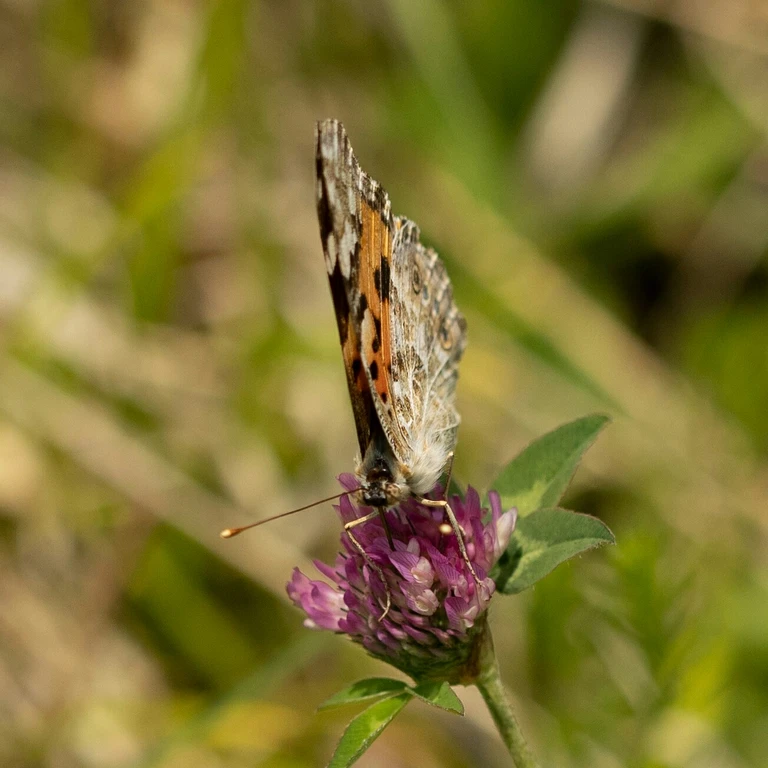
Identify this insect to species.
Vanessa cardui
